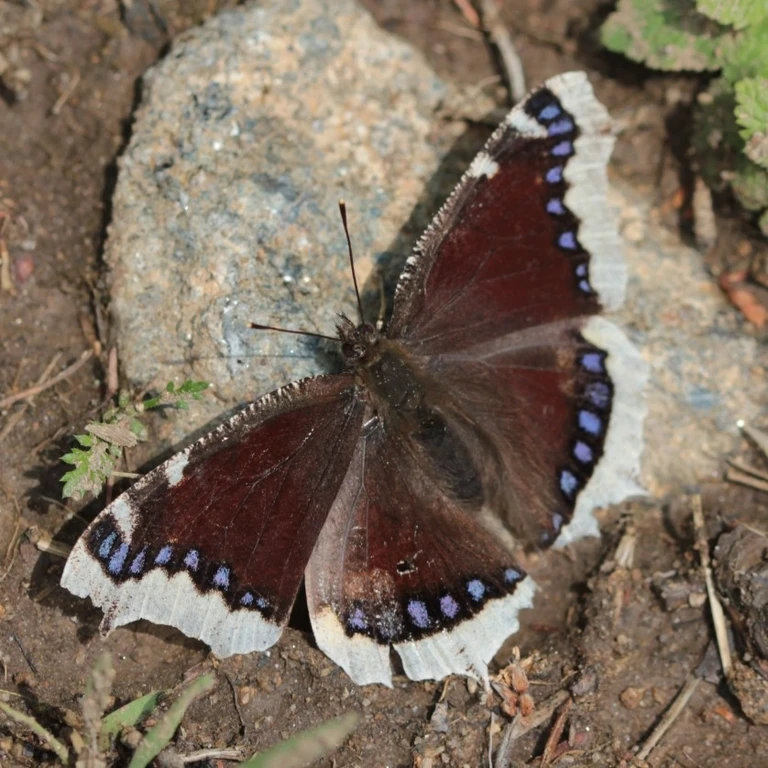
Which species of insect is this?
Nymphalis antiopa
